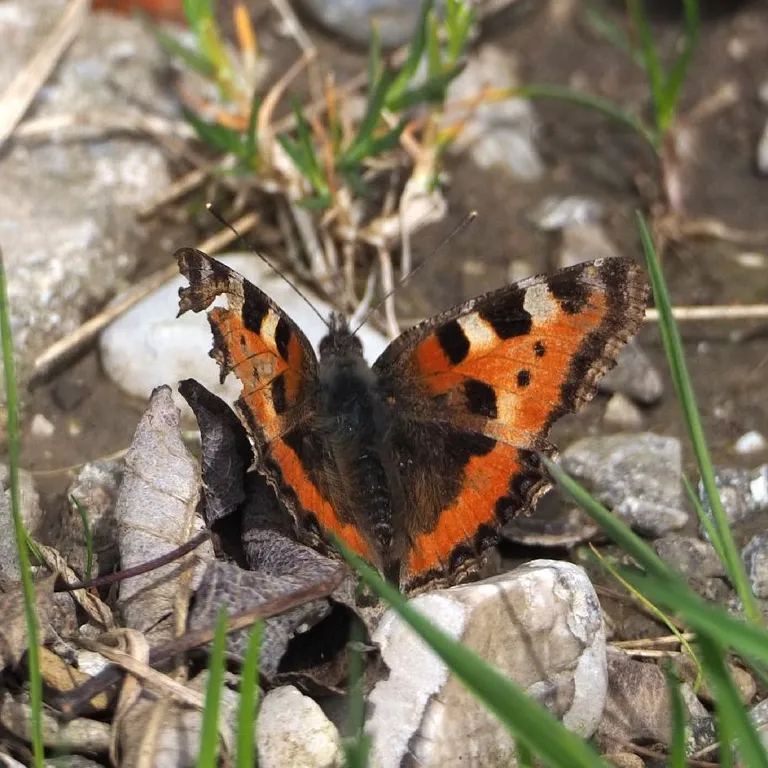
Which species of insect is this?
Aglais urticae
